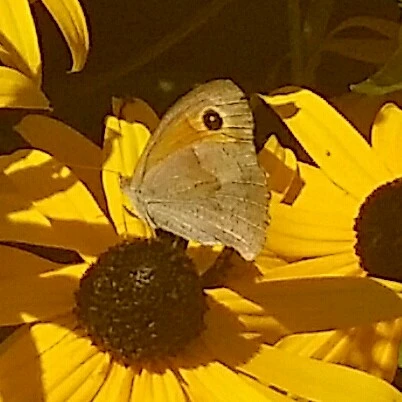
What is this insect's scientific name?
Maniola jurtina
